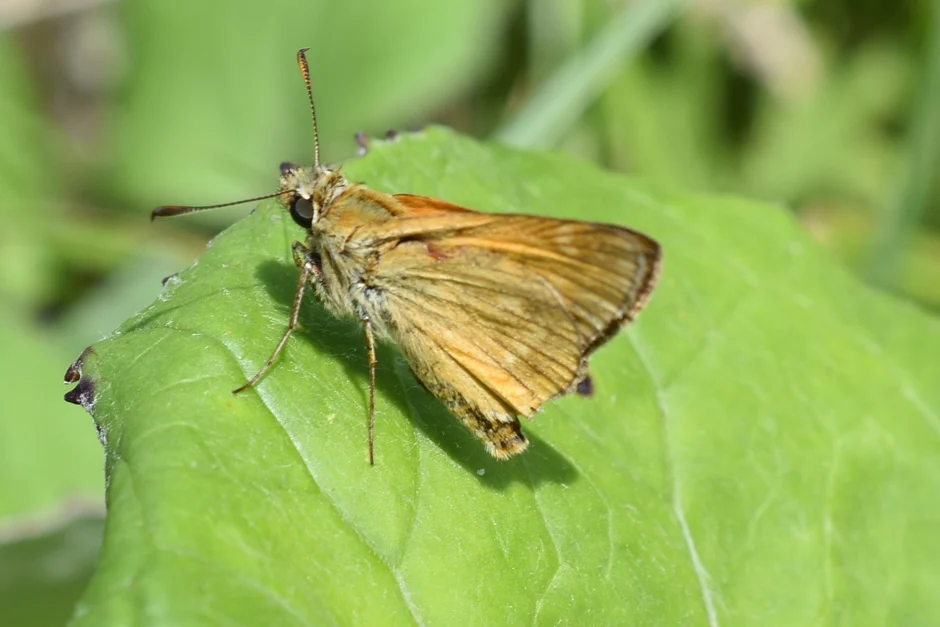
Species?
Ochlodes sylvanus (also Ochlodes venata)
